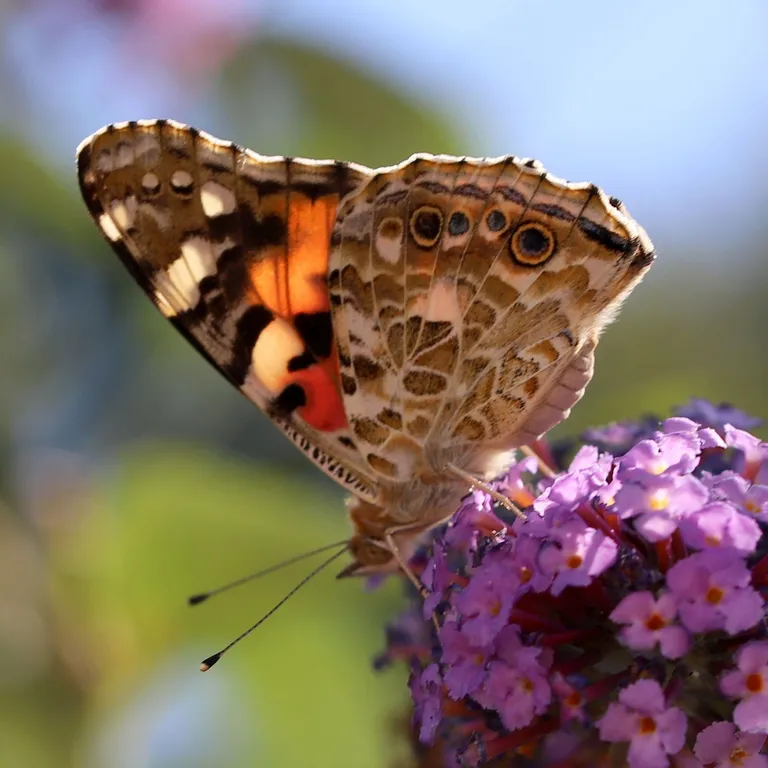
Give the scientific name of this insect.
Vanessa cardui
